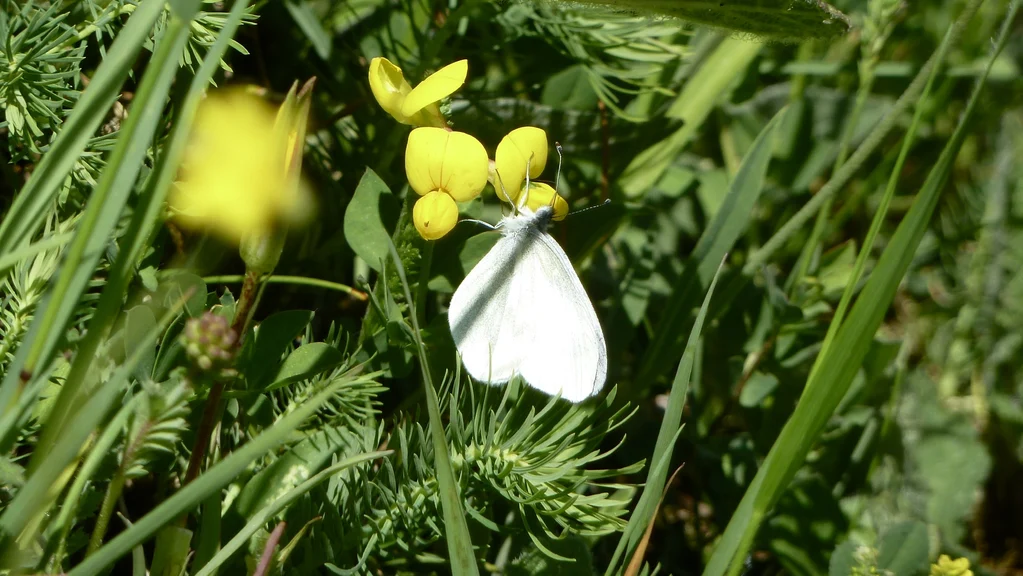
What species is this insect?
Leptidea sinapis/juvernica
